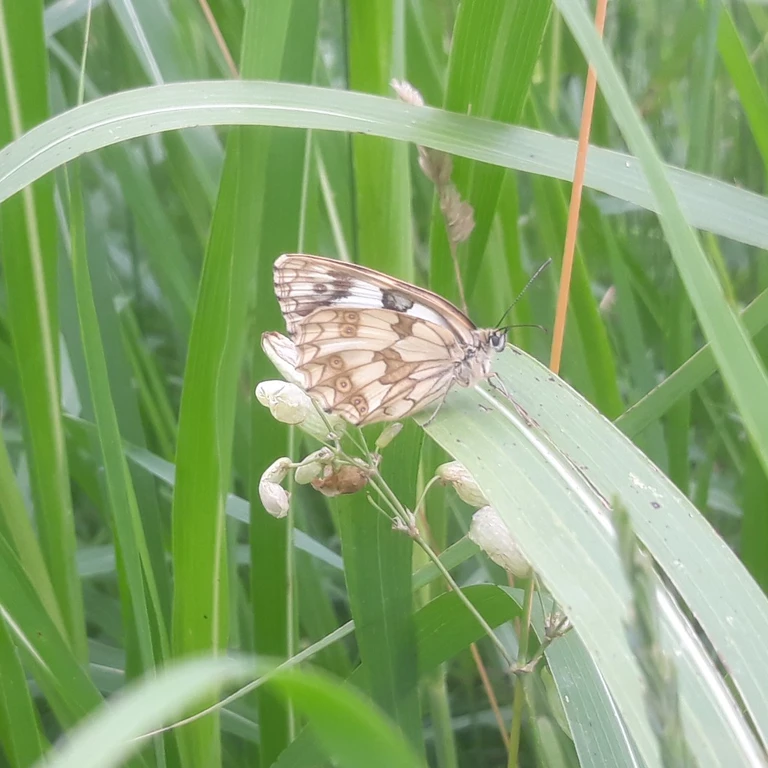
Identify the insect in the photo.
Melanargia galathea
